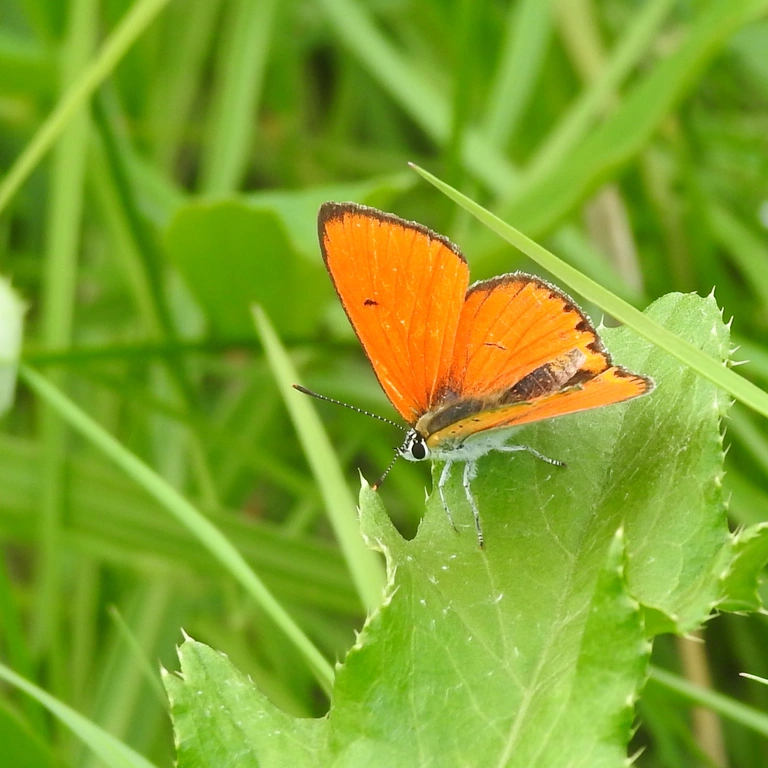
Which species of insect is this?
Lycaena dispar
